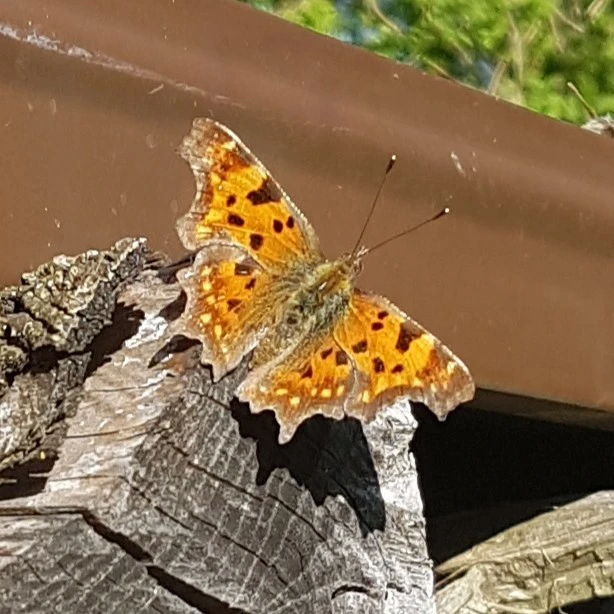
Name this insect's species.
Polygonia c-album
